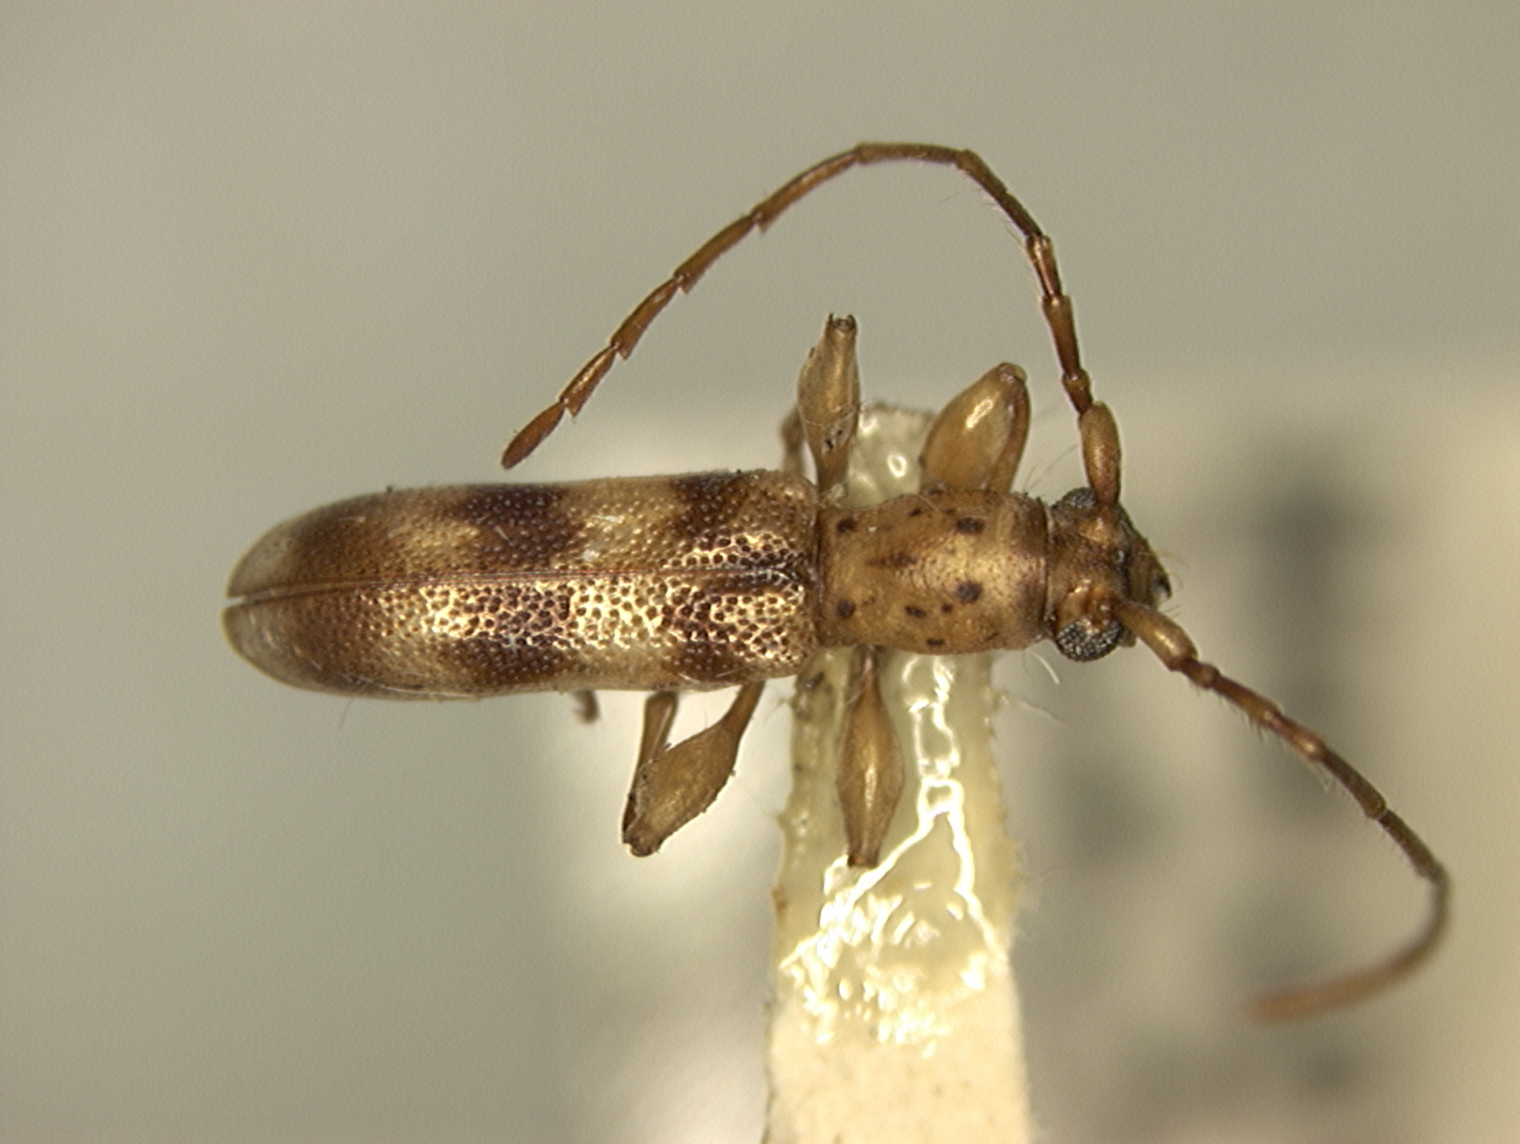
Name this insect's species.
Plectromerus ornatus
